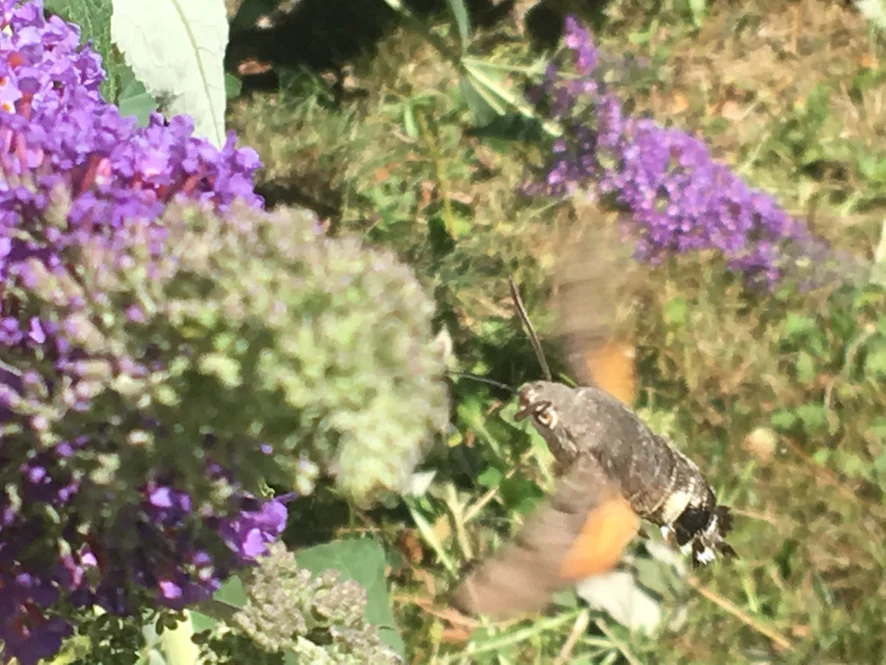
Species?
Macroglossum stellatarum
